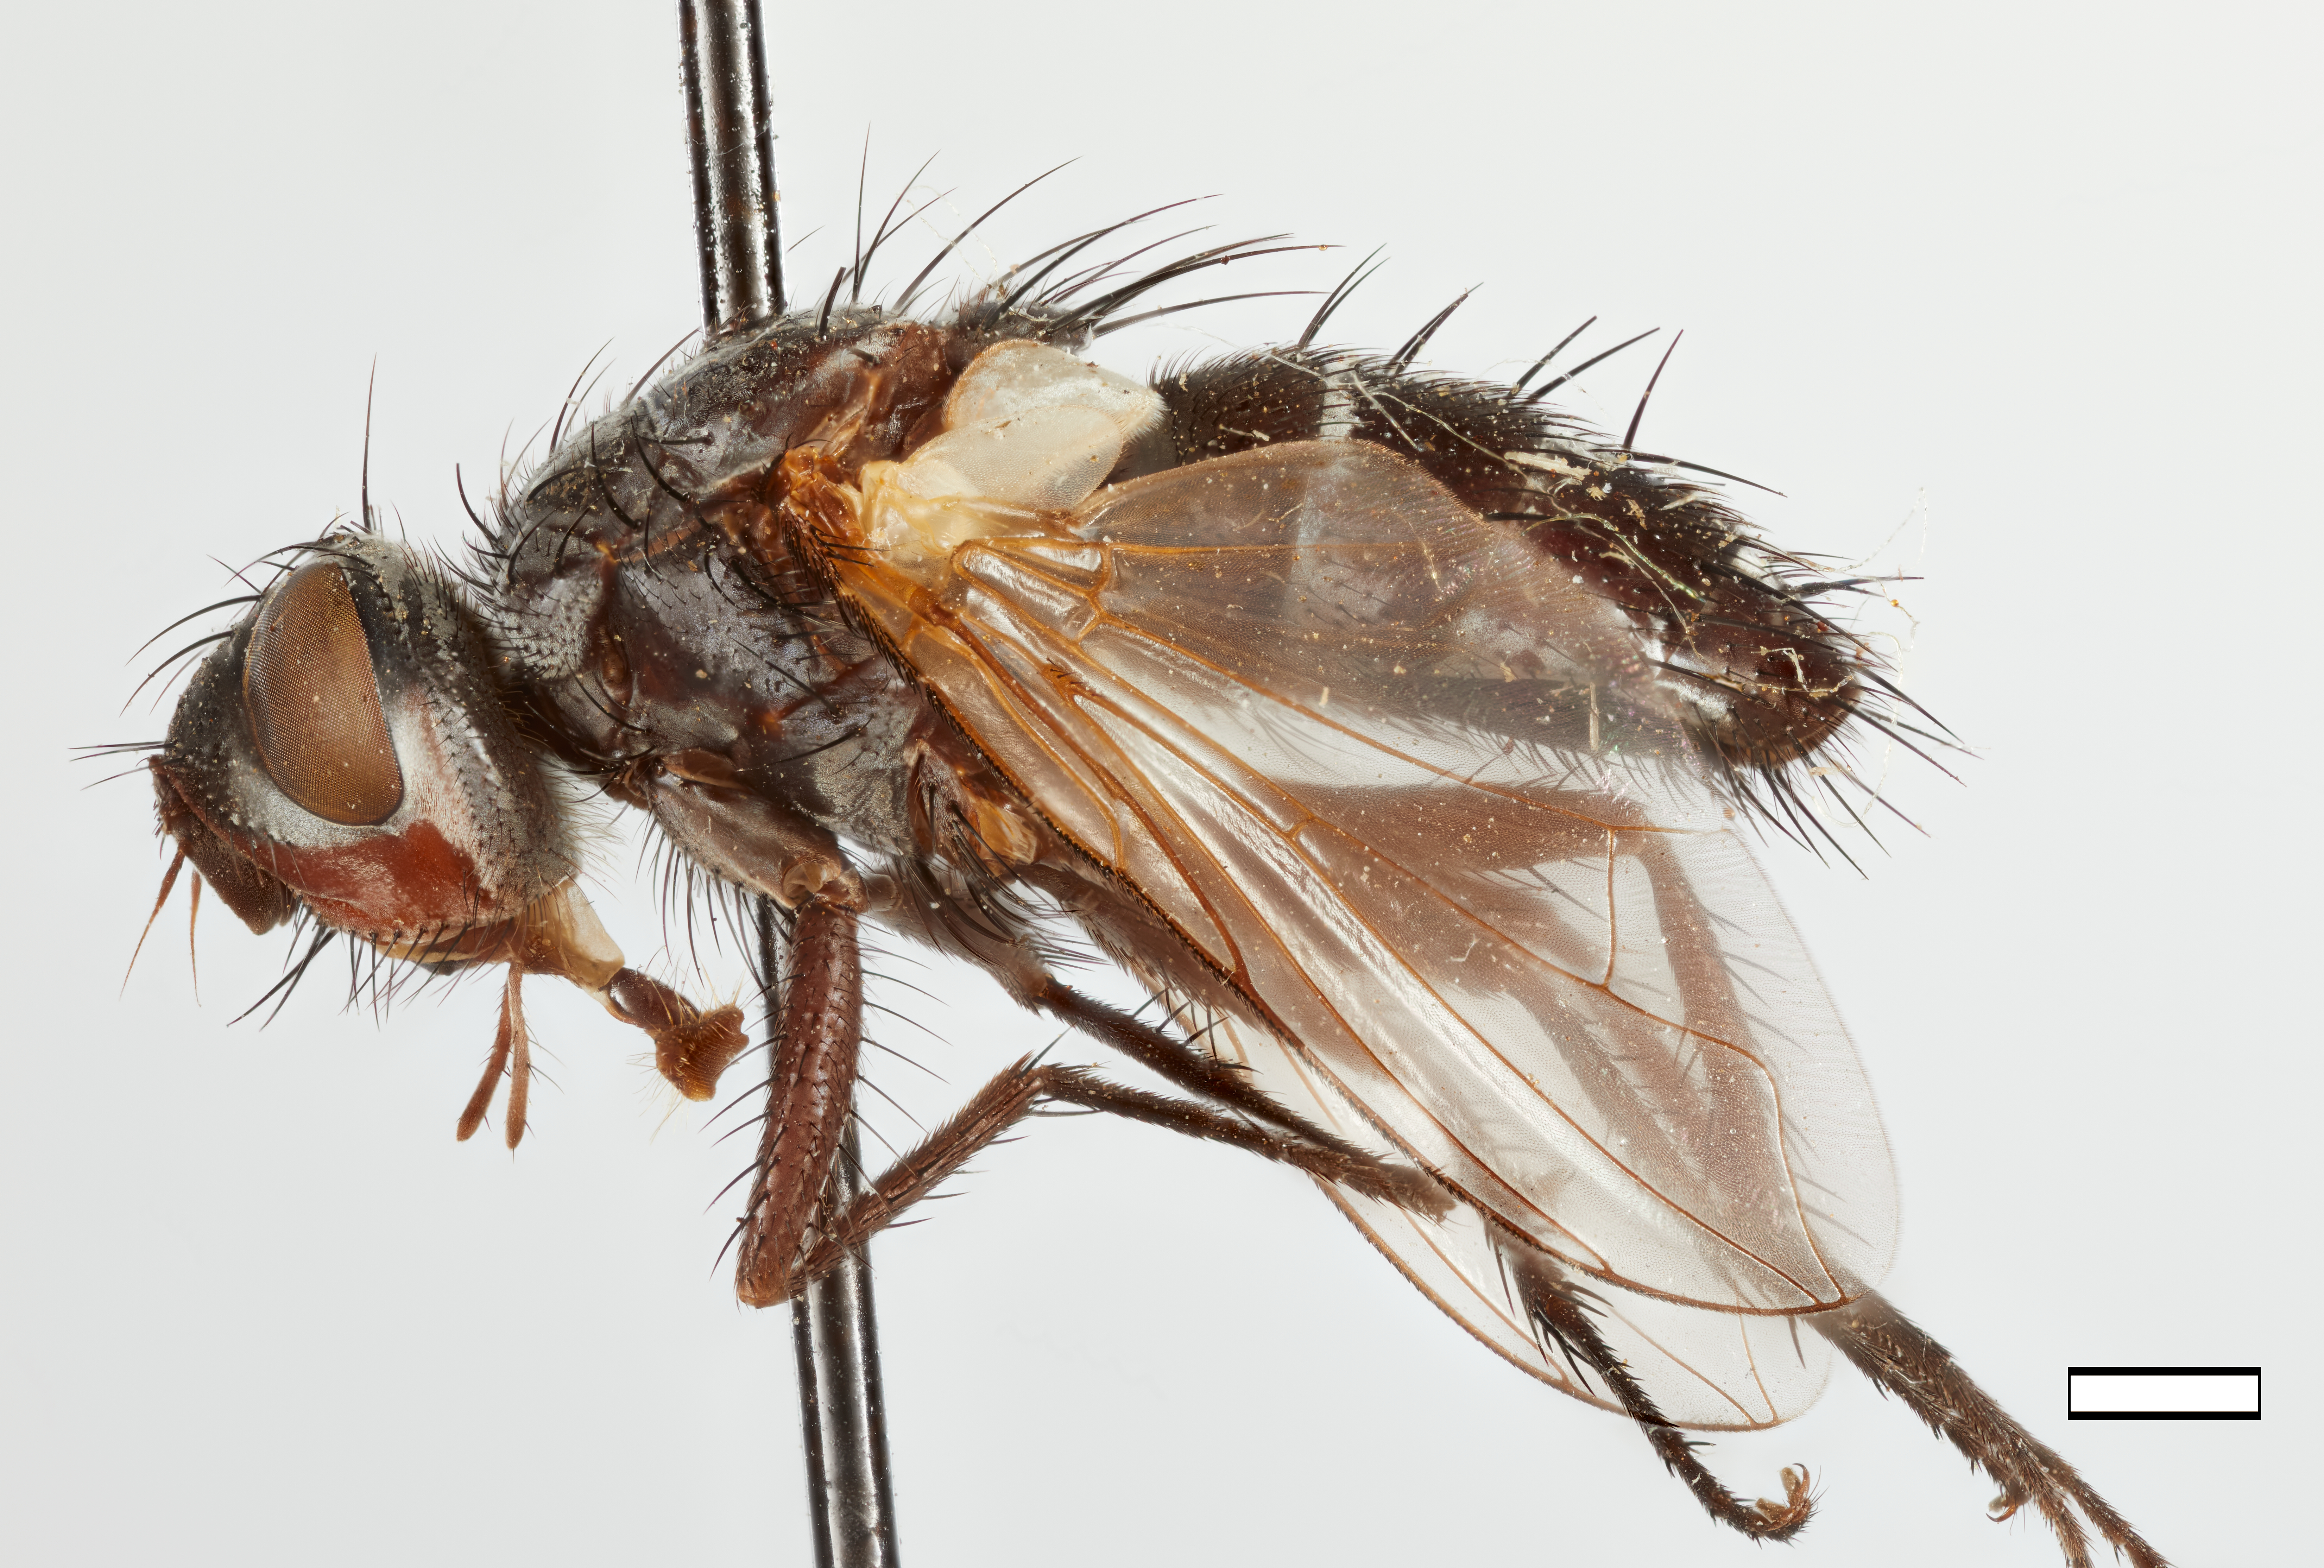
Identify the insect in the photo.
Eubrachymera debilis
